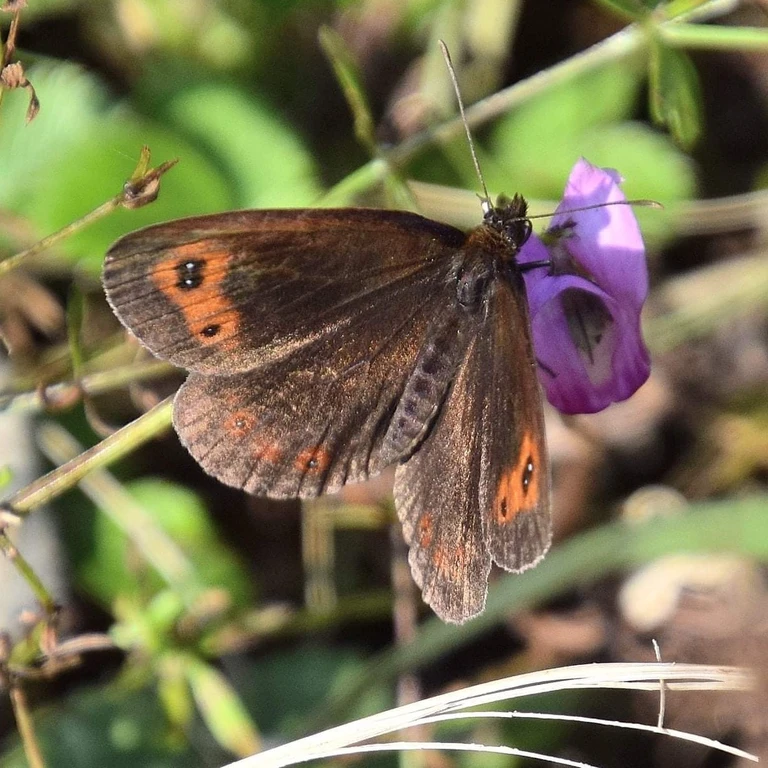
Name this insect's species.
Erebia aethiops
